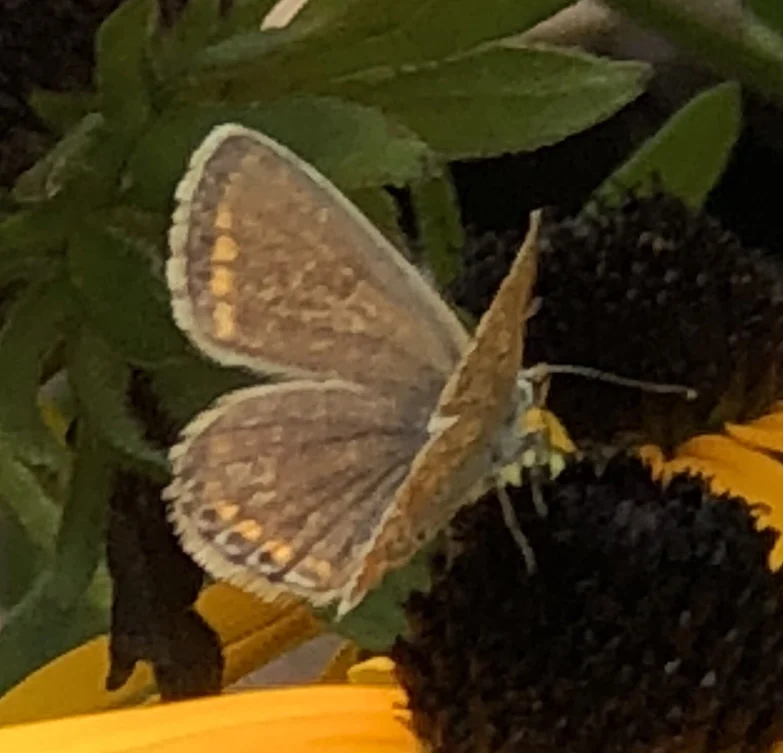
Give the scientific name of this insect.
Polyommatus icarus
